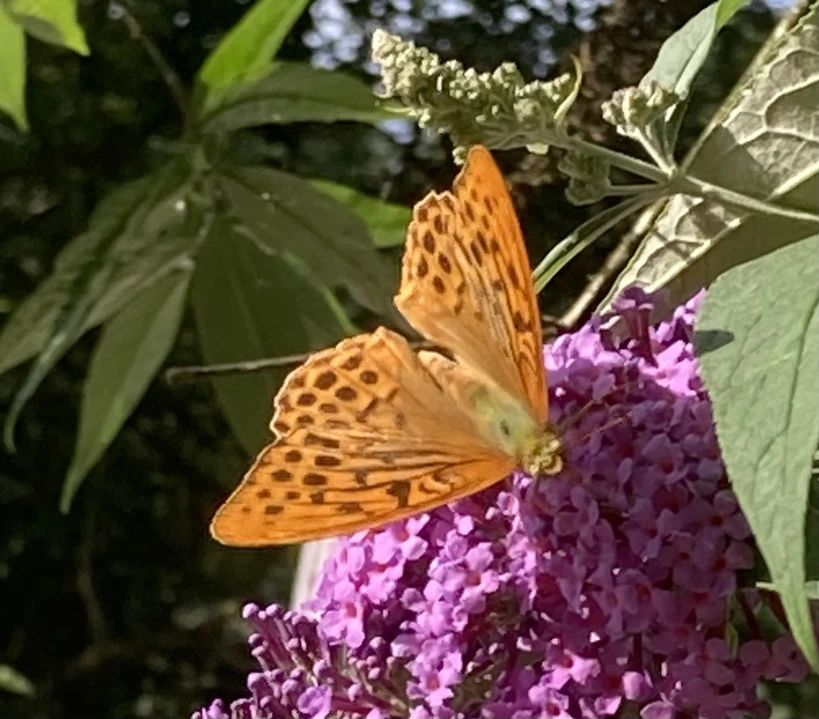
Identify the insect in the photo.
Argynnis paphia
